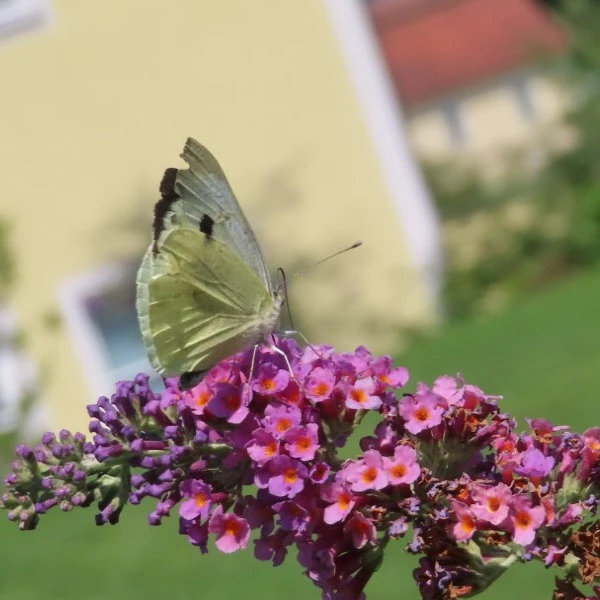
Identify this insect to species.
Pieris brassicae
